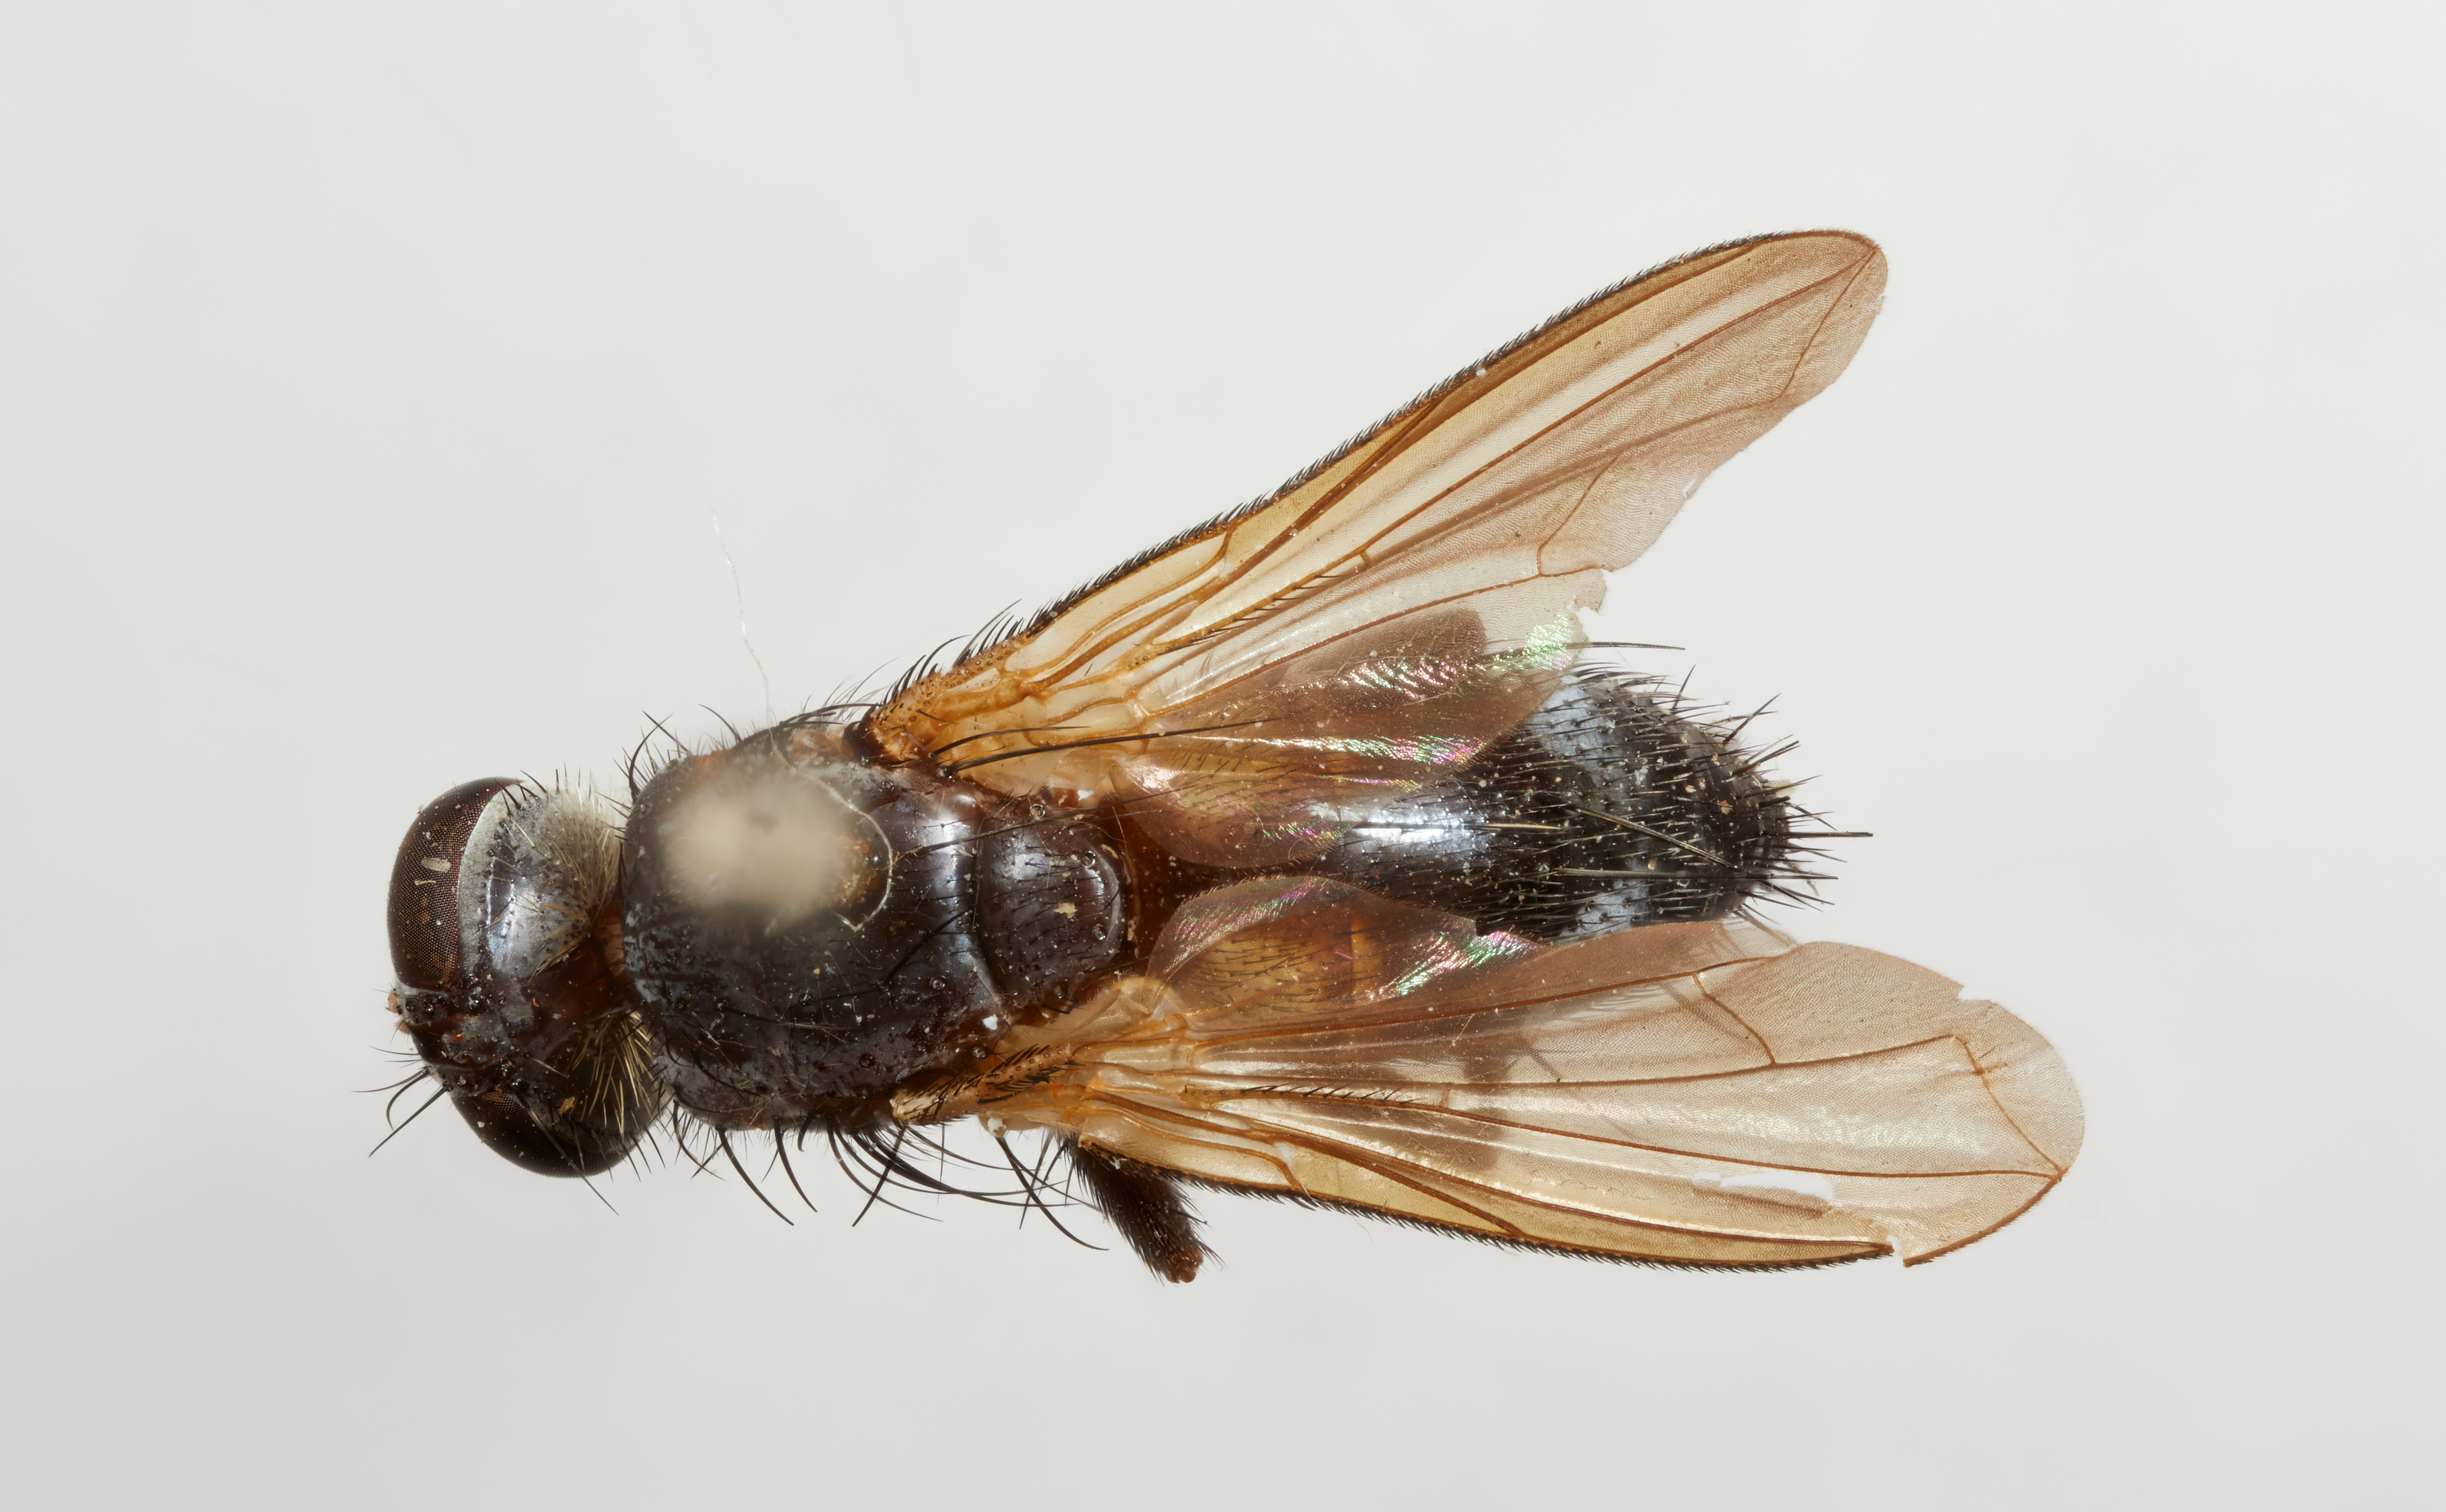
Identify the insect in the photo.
Aphrimyobia japonica
